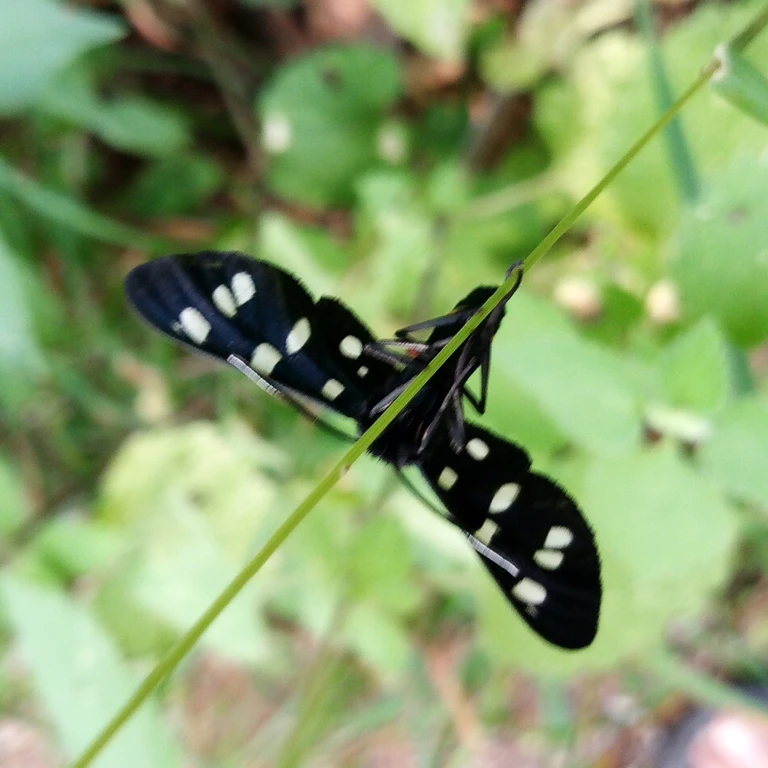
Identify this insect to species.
Amata phegea
